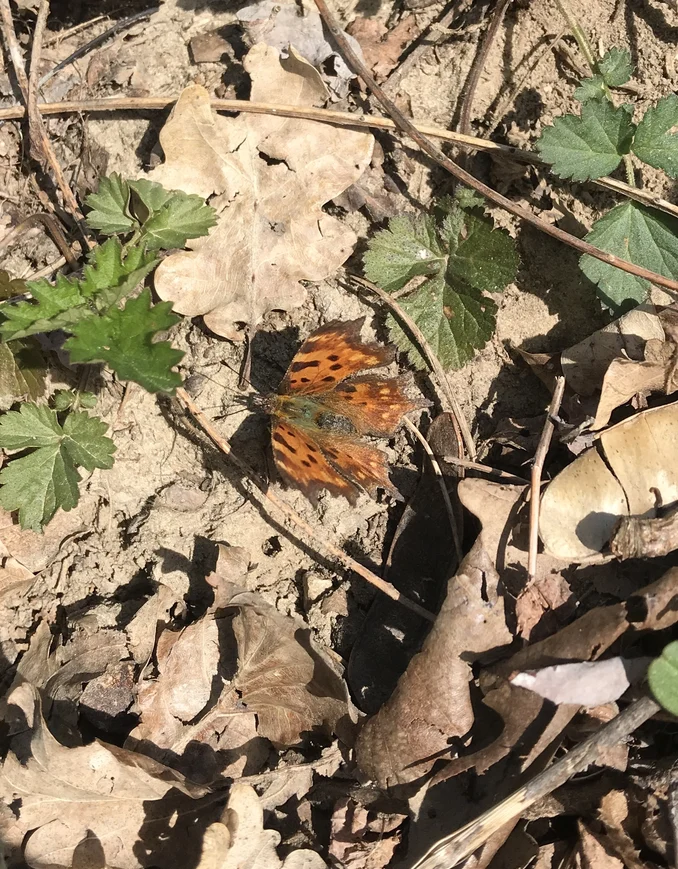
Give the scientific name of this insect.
Polygonia c-album
